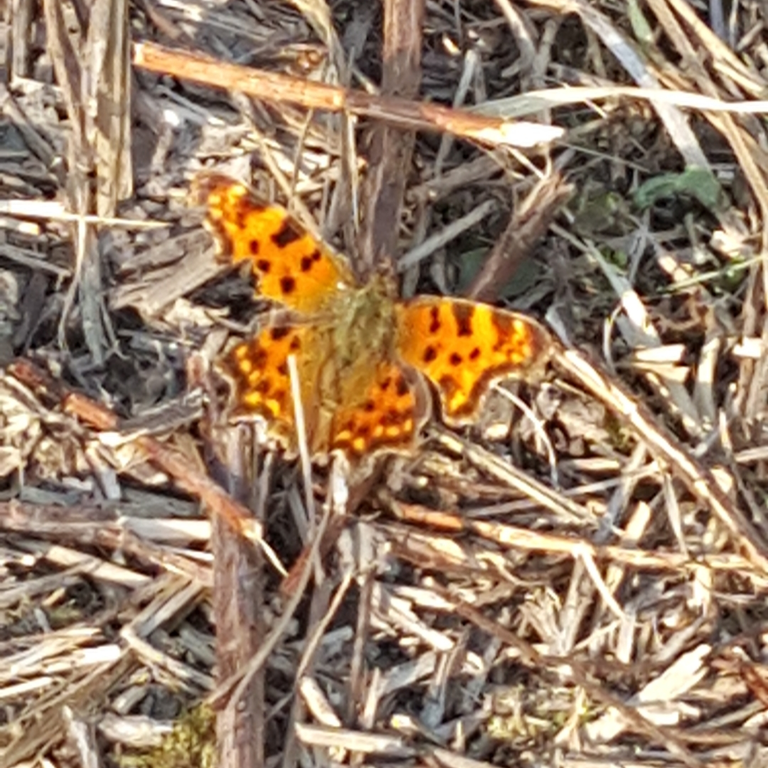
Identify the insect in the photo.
Polygonia c-album
